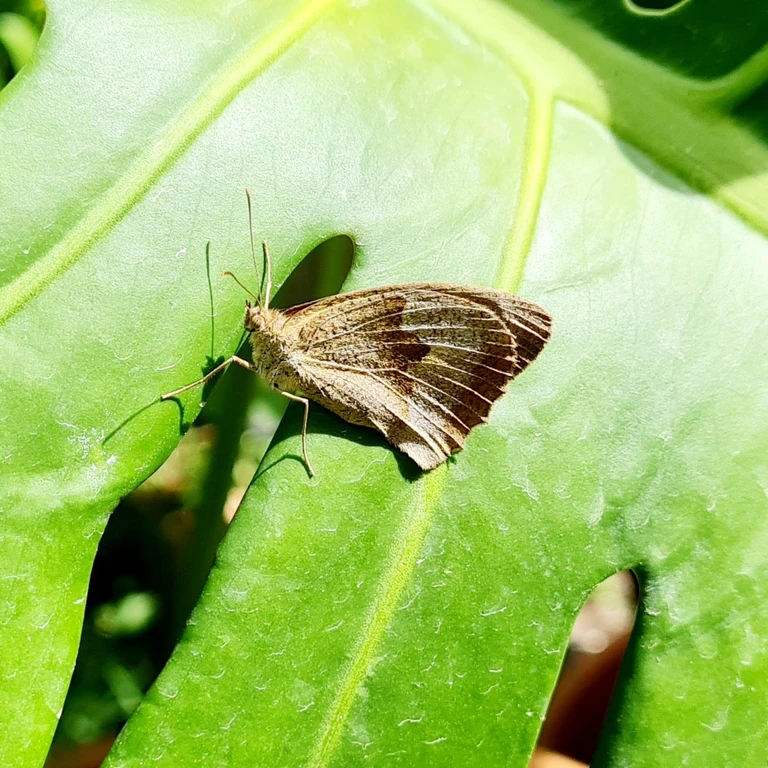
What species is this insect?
Maniola jurtina
